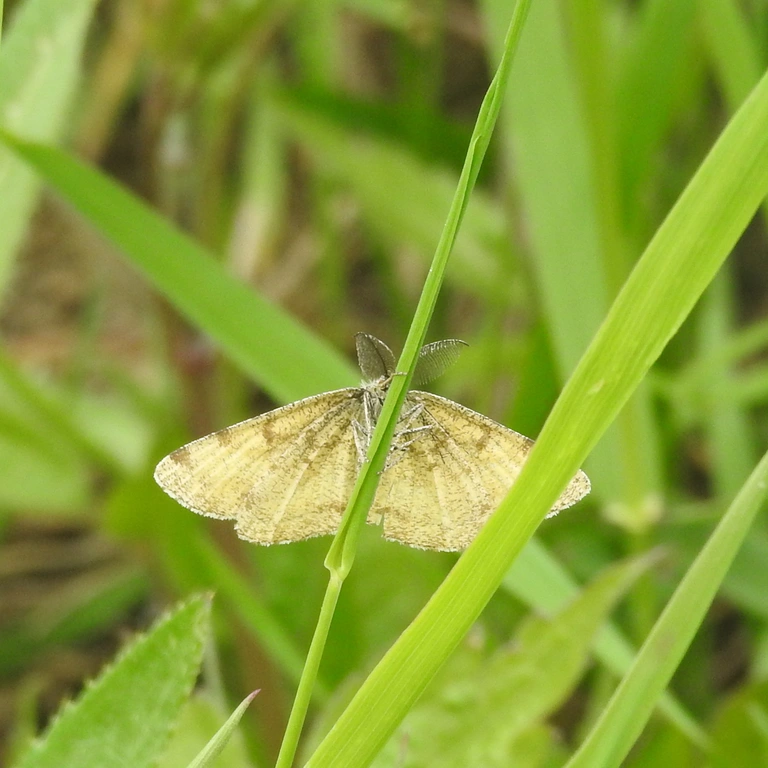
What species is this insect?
Ematurga atomaria
